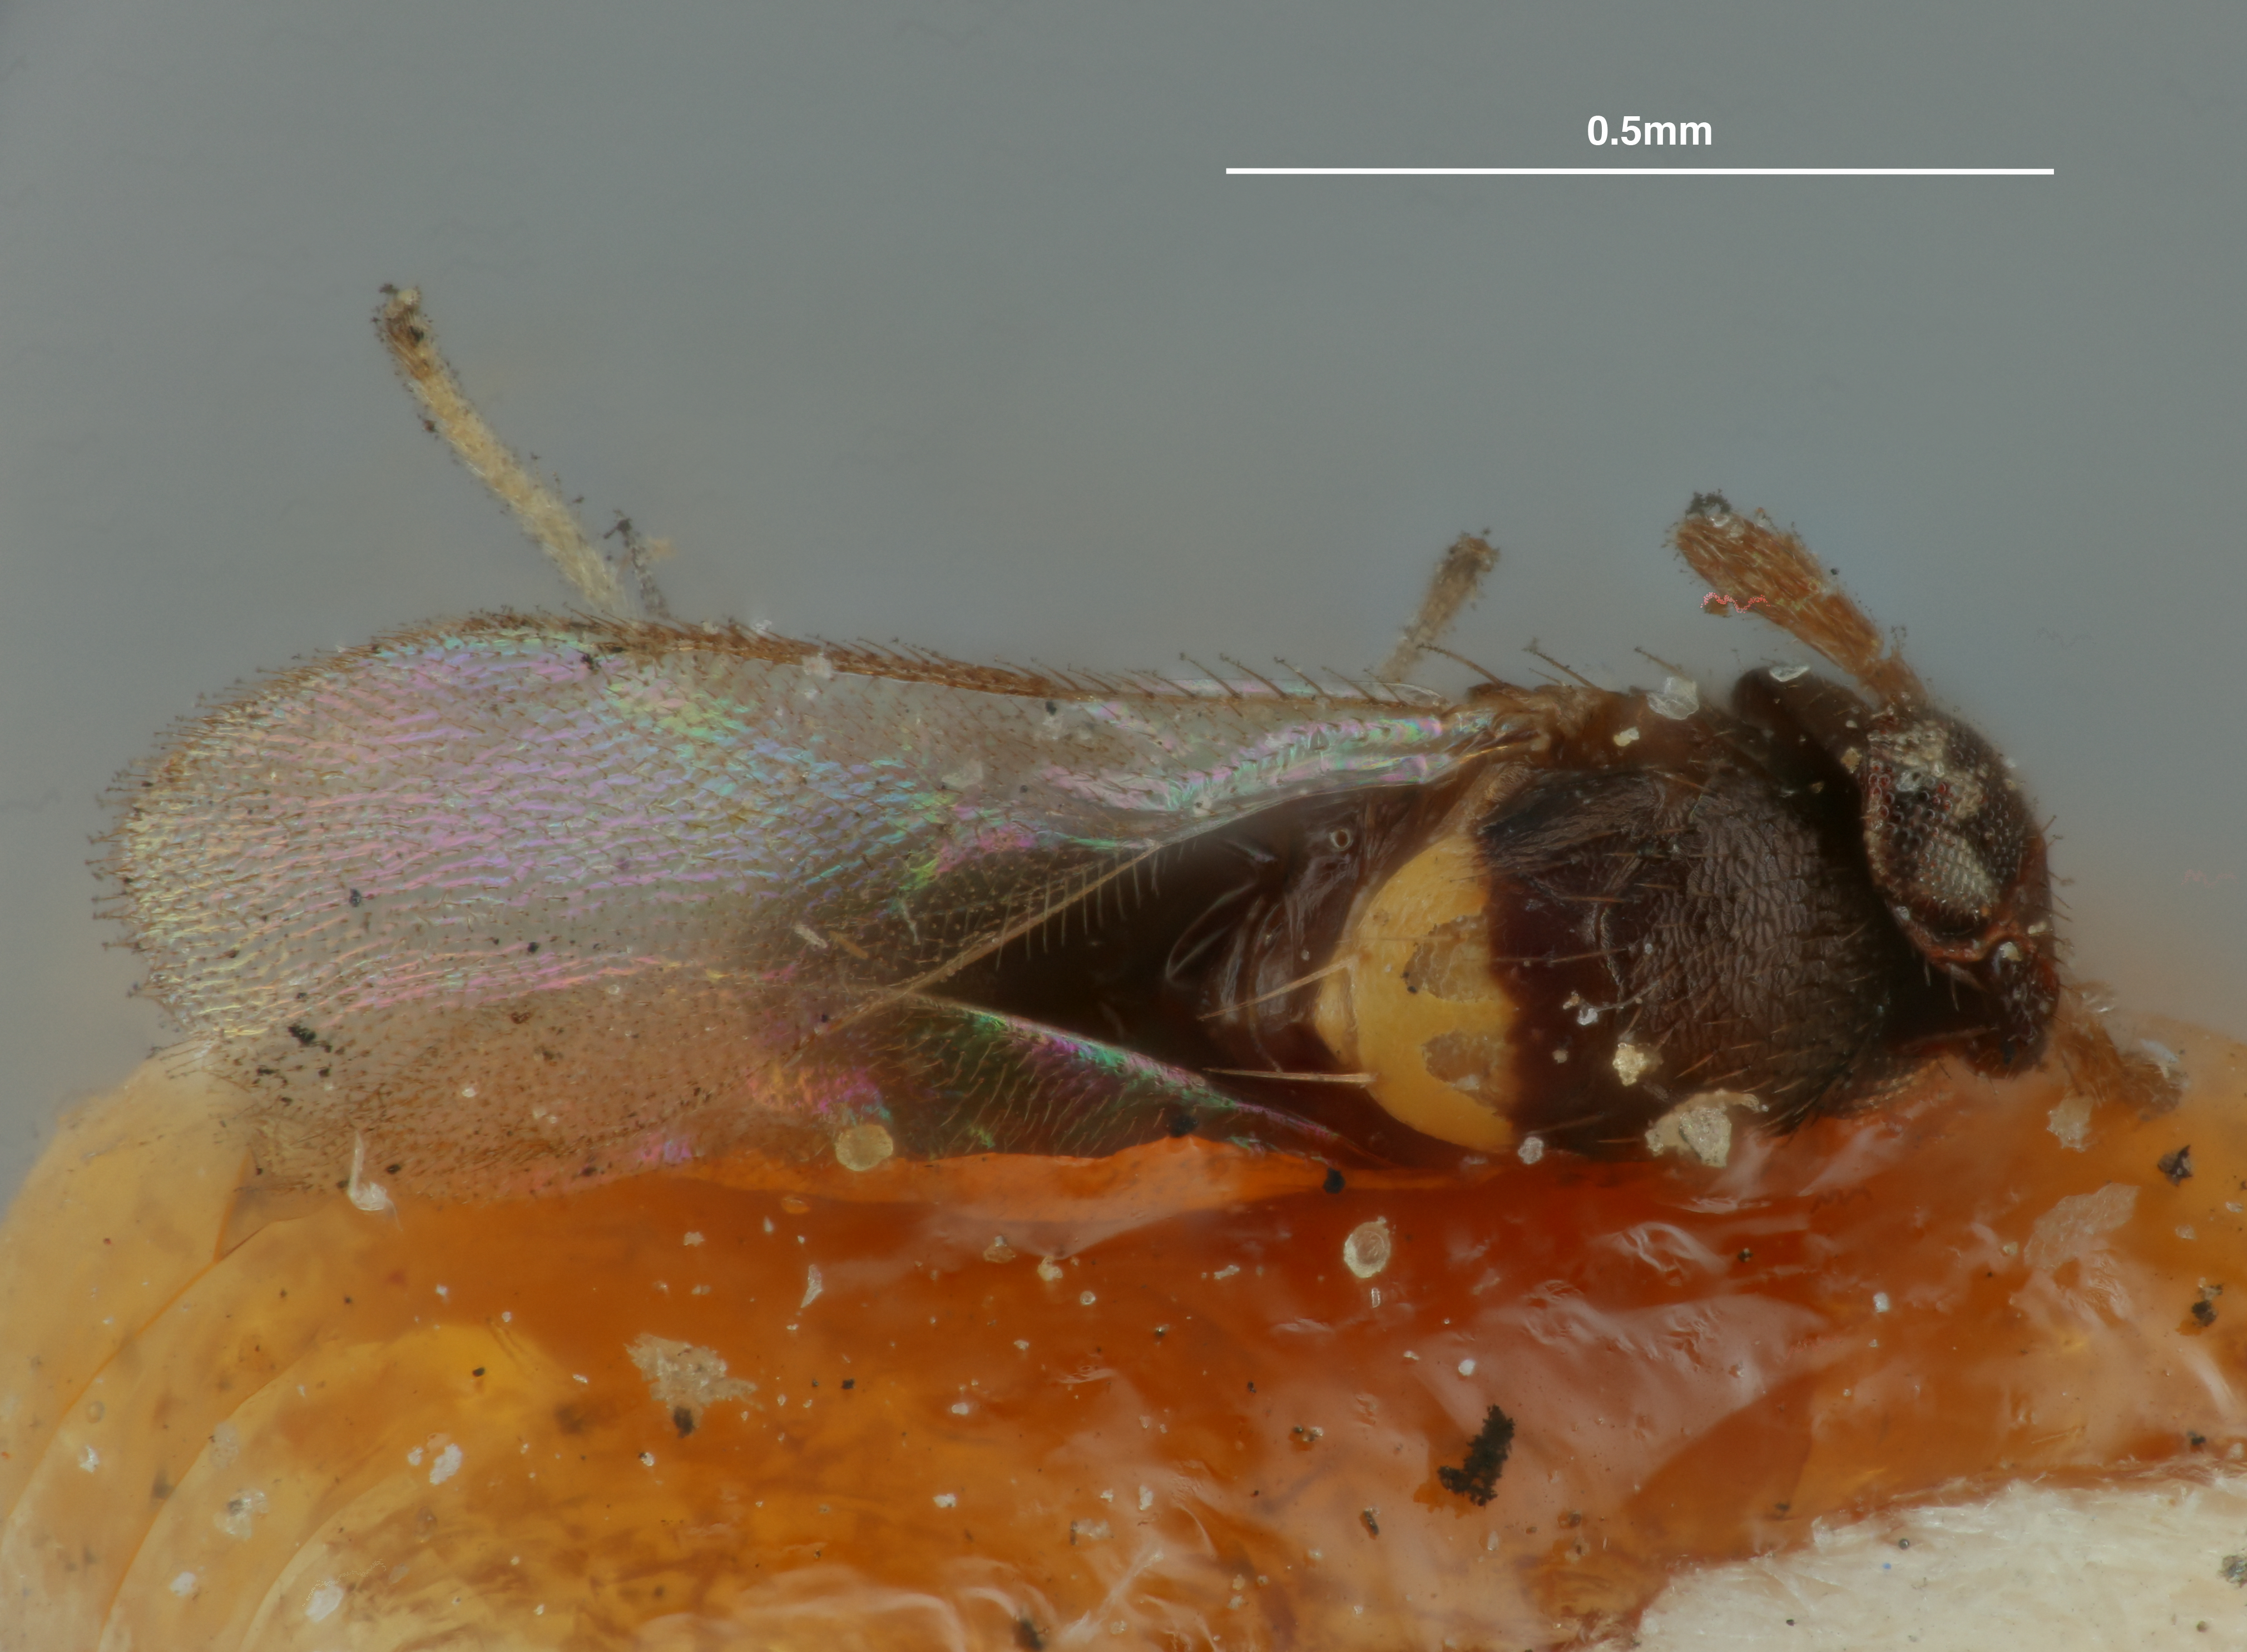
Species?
Coccophagus flavoscutellum
